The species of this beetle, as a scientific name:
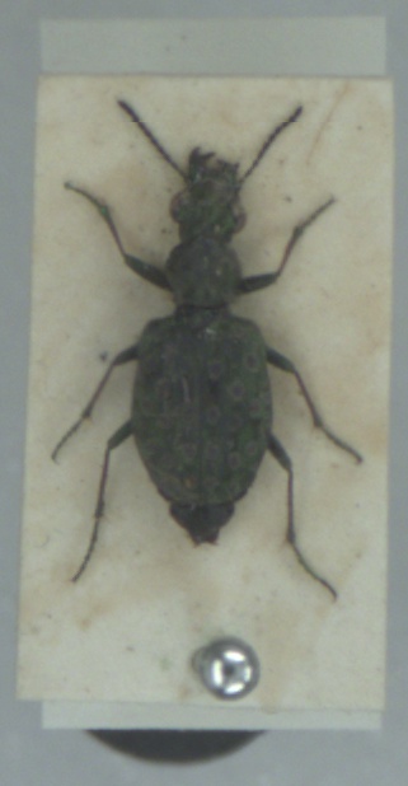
Elaphrus riparius
